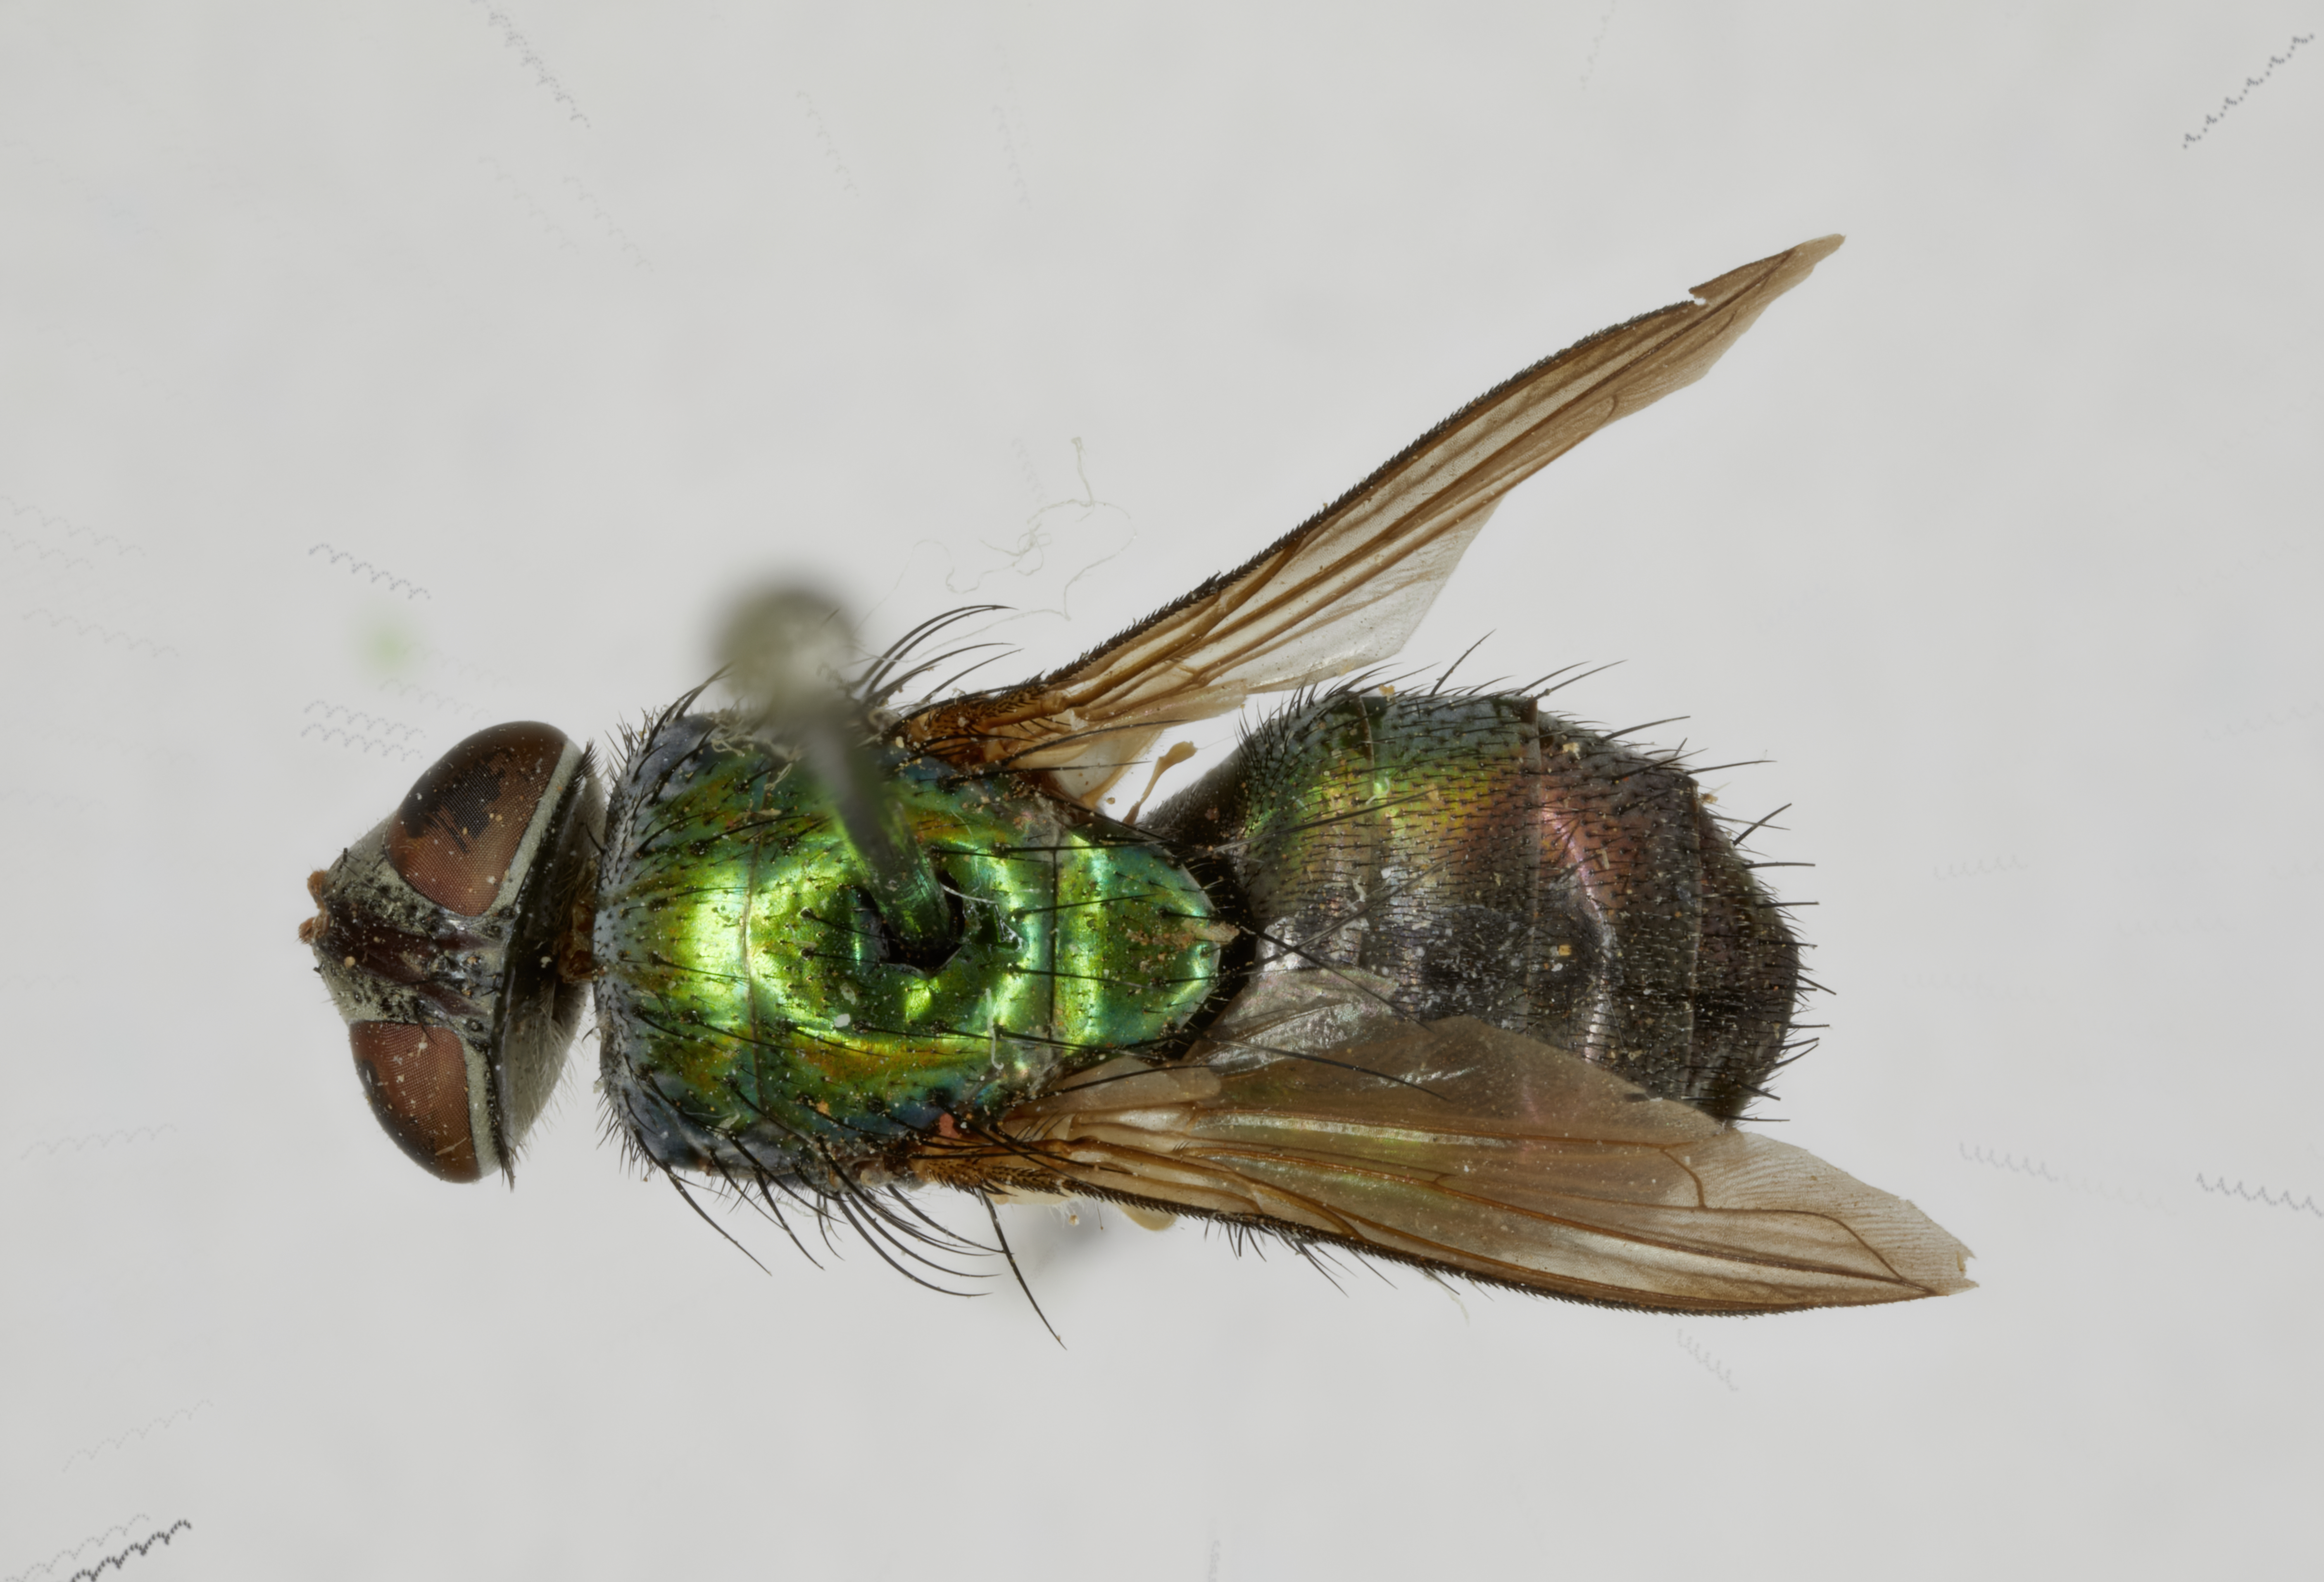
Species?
Idiopsis buccata (also Strongyloneura buccata)
